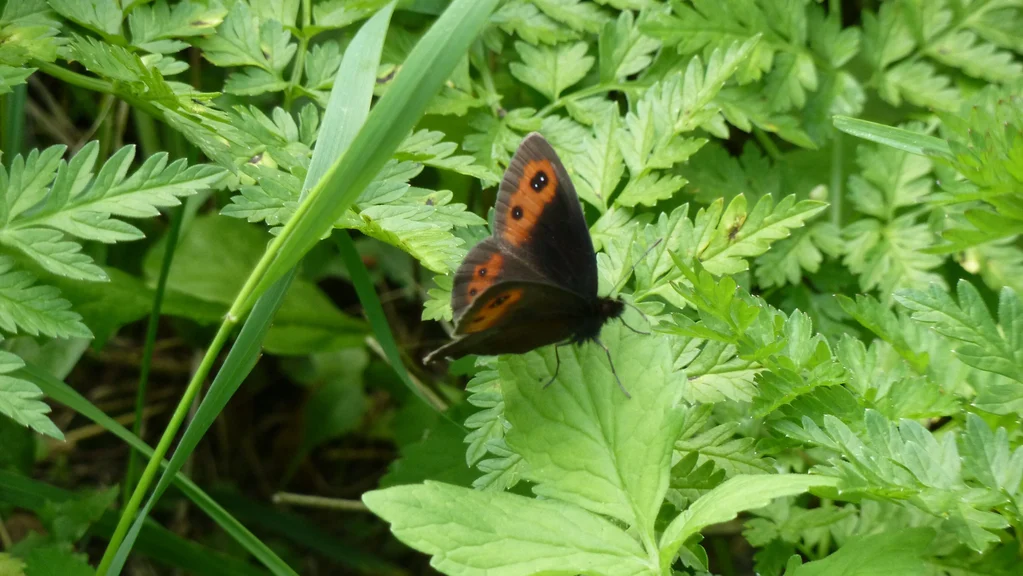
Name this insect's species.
Erebia aethiops
